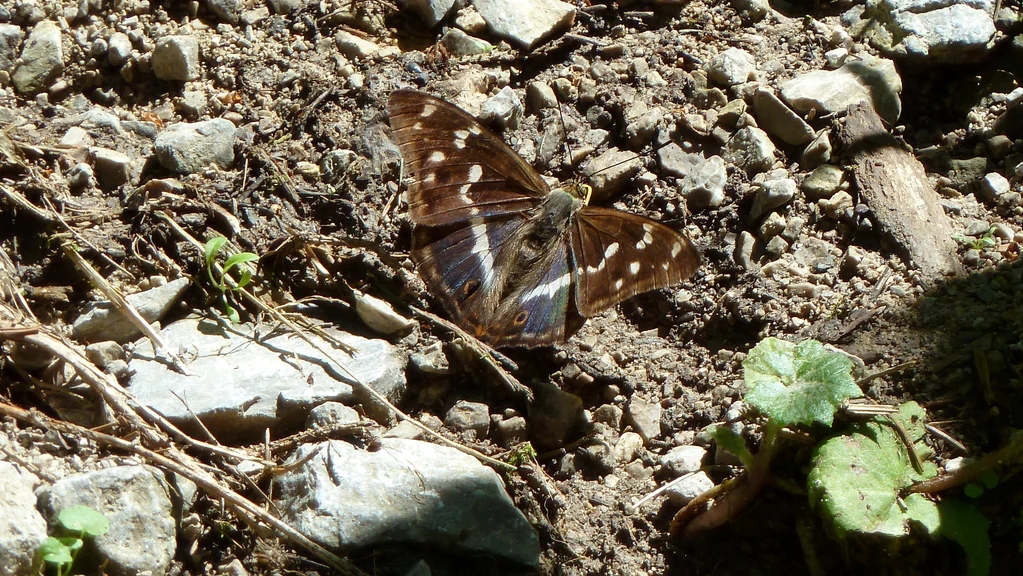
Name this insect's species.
Apatura iris
